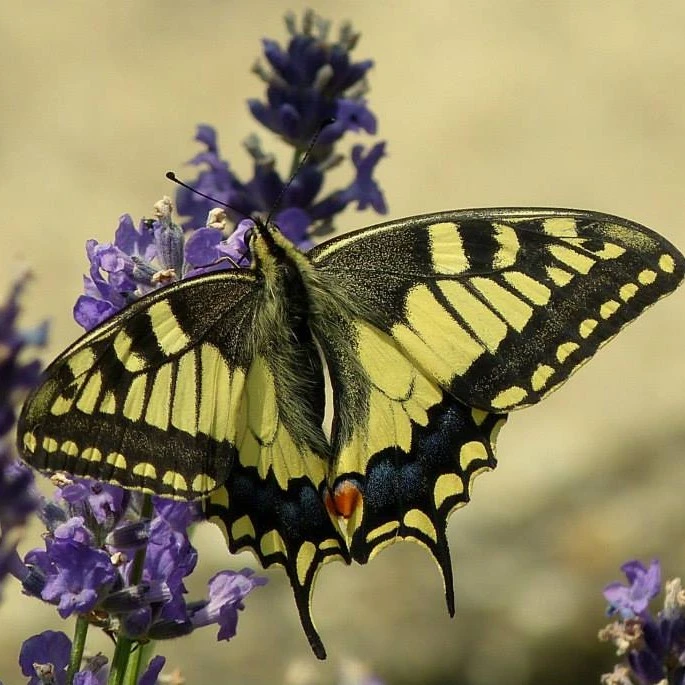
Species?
Papilio machaon
